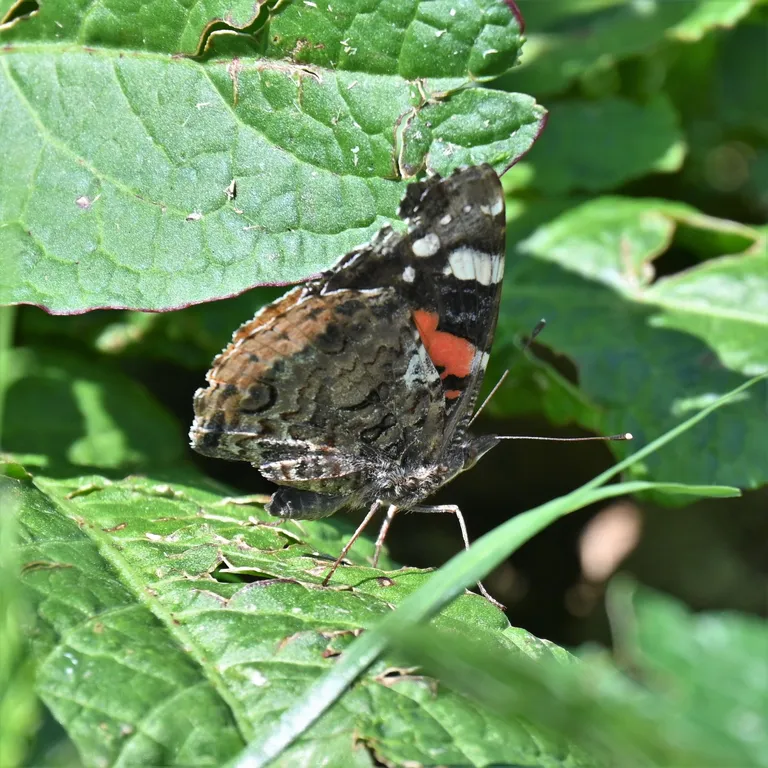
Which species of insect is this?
Vanessa atalanta
